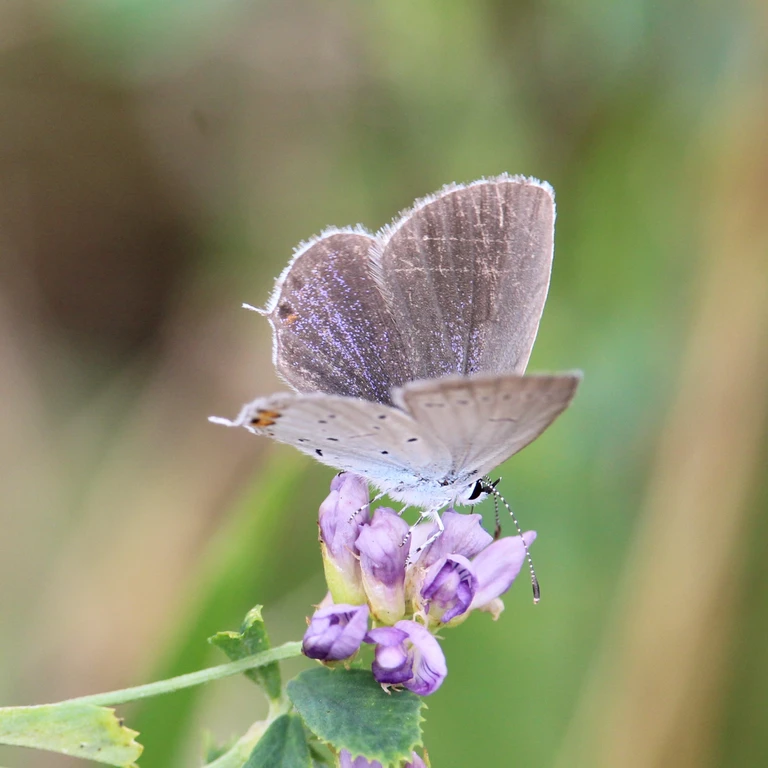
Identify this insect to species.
Cupido argiades (also Elkalyce argiades)
